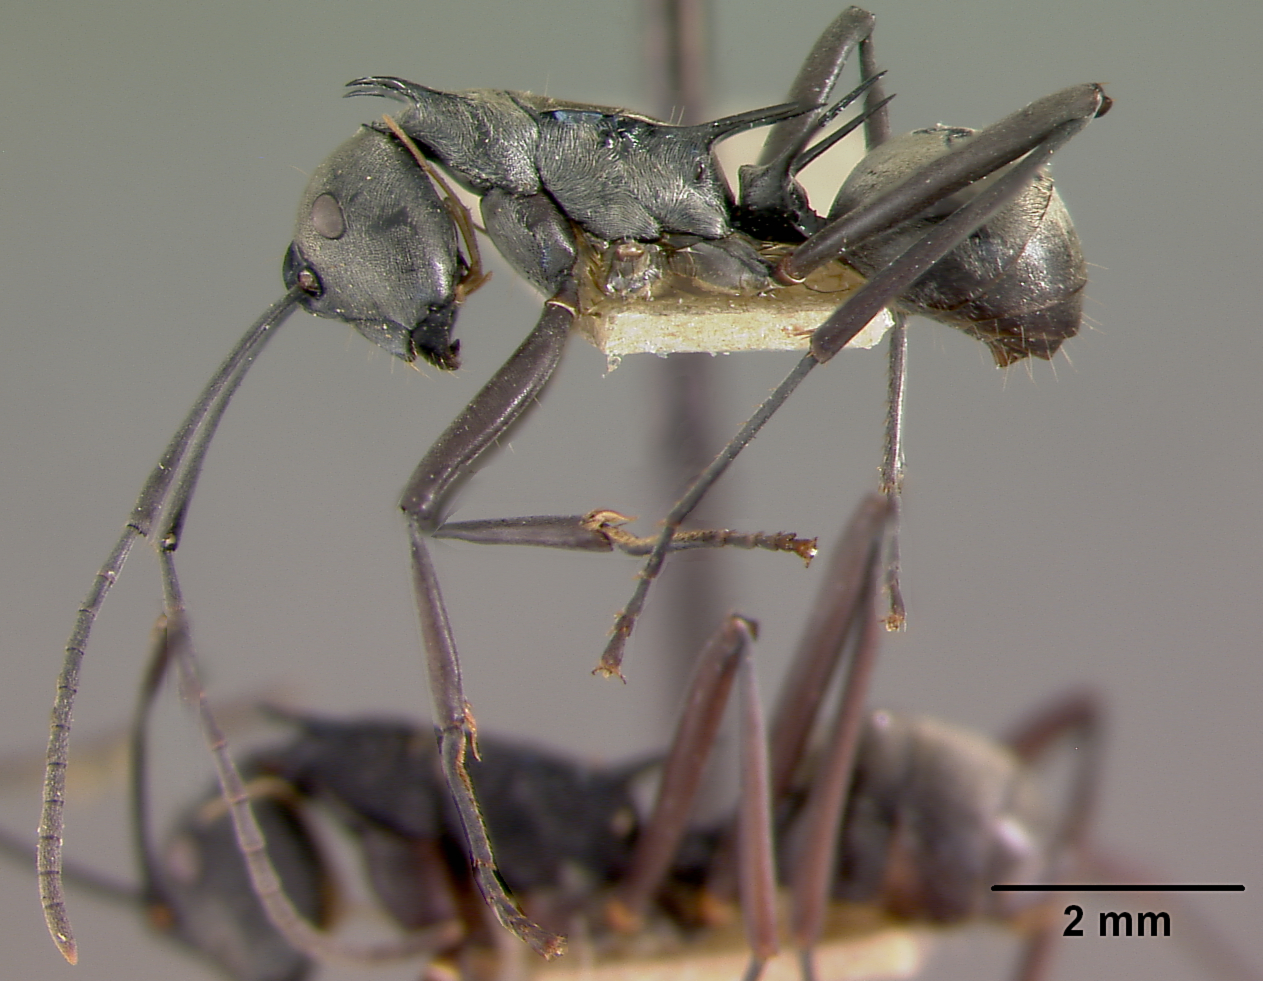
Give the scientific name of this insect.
Polyrhachis malaensis
